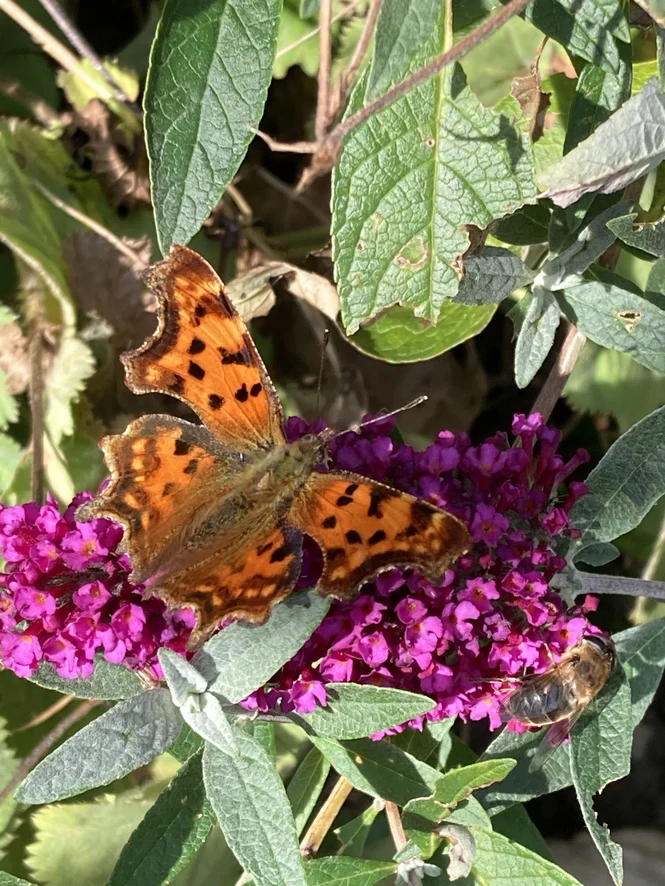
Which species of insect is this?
Polygonia c-album
